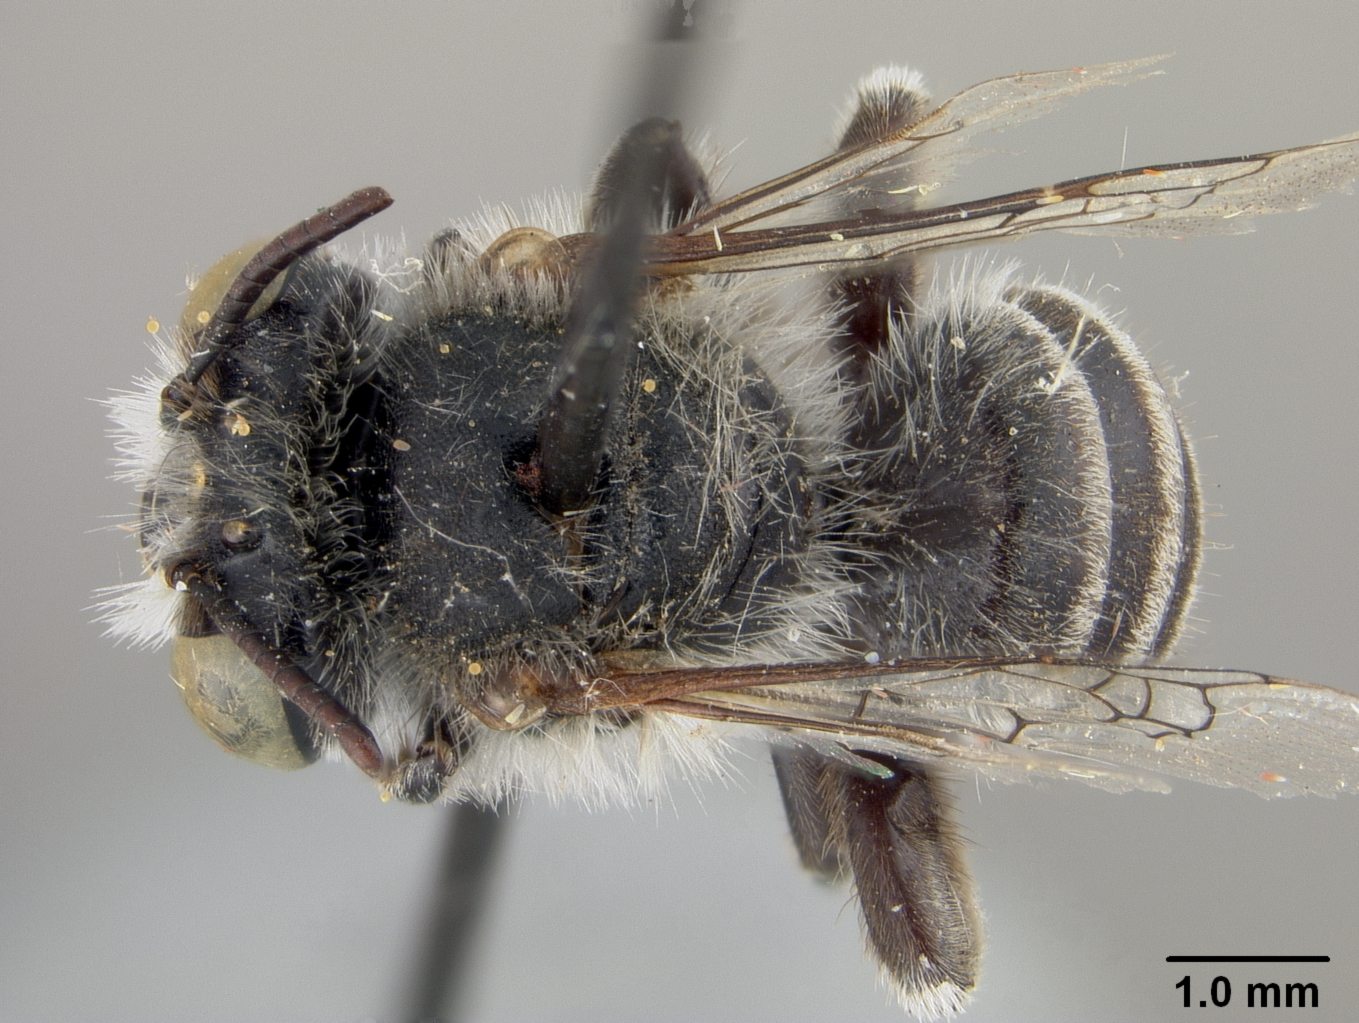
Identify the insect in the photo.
Anthophora zamoranella
